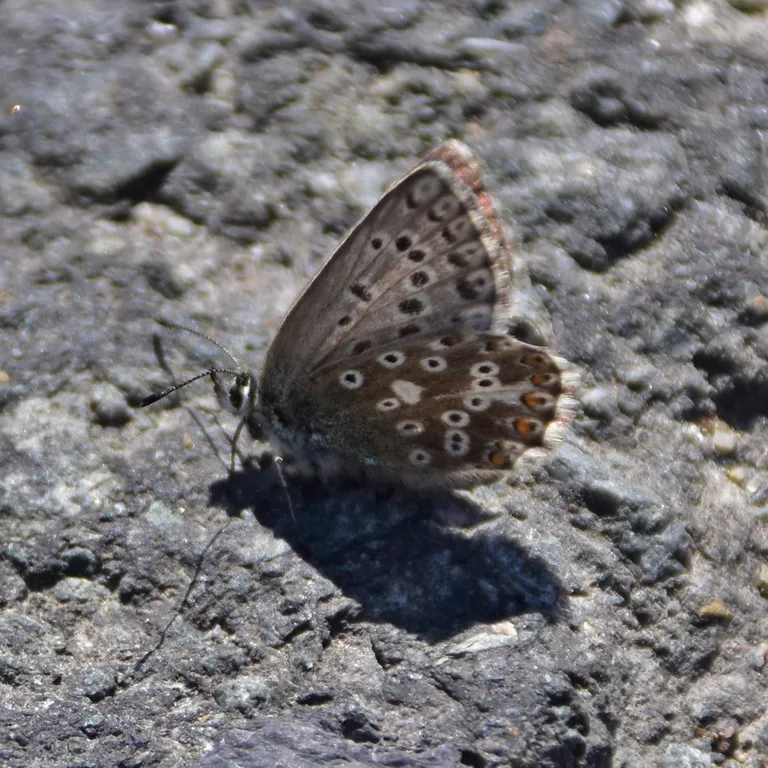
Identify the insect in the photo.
Lysandra coridon
